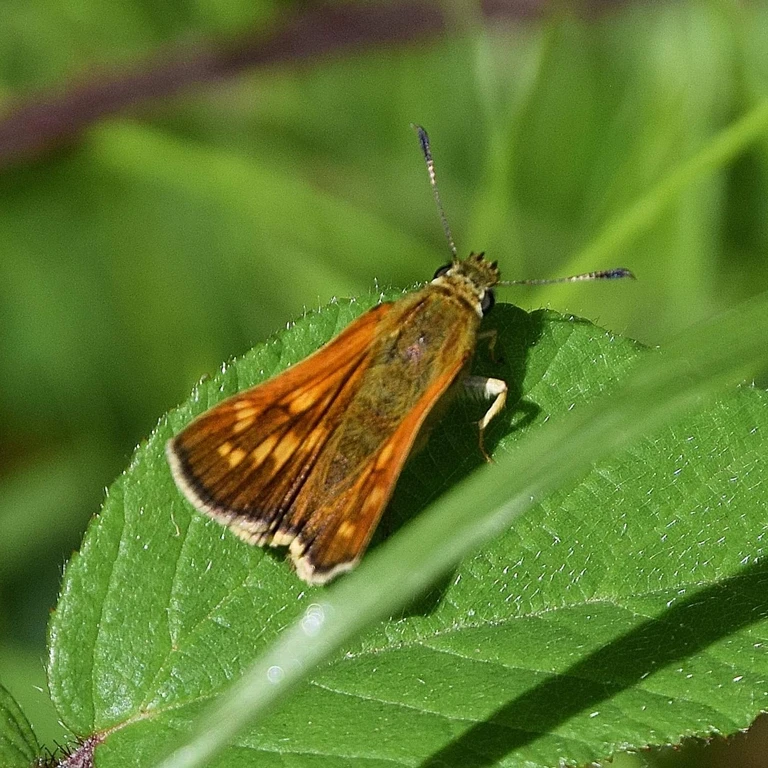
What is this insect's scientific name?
Ochlodes sylvanus (also Ochlodes venata)
